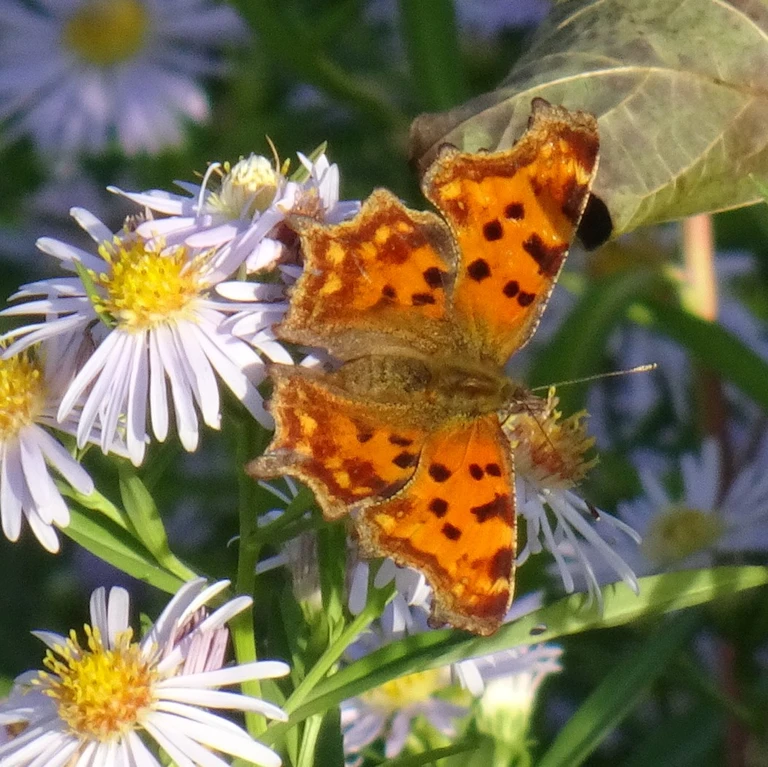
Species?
Polygonia c-album
